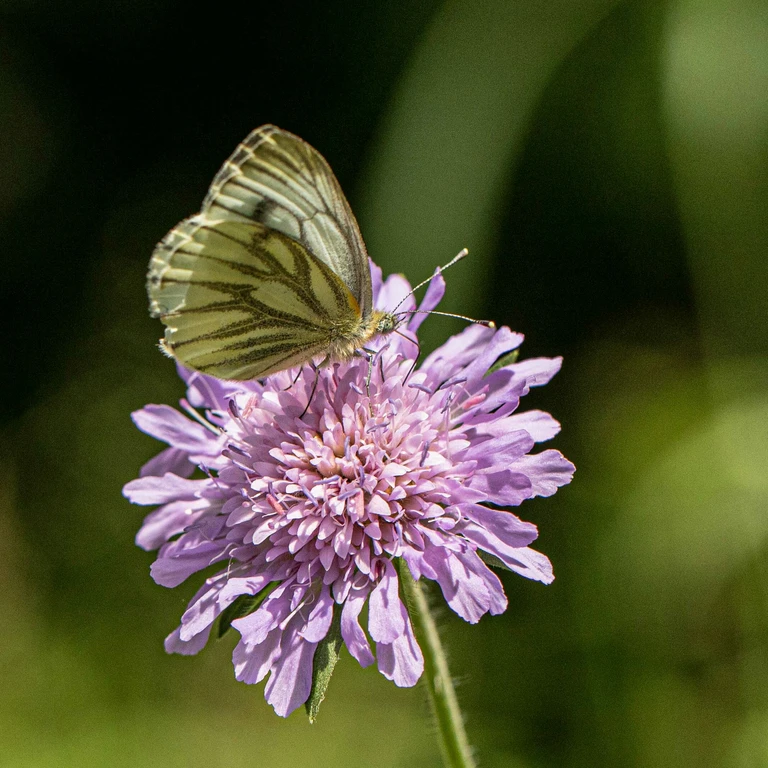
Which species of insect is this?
Pieris napi
